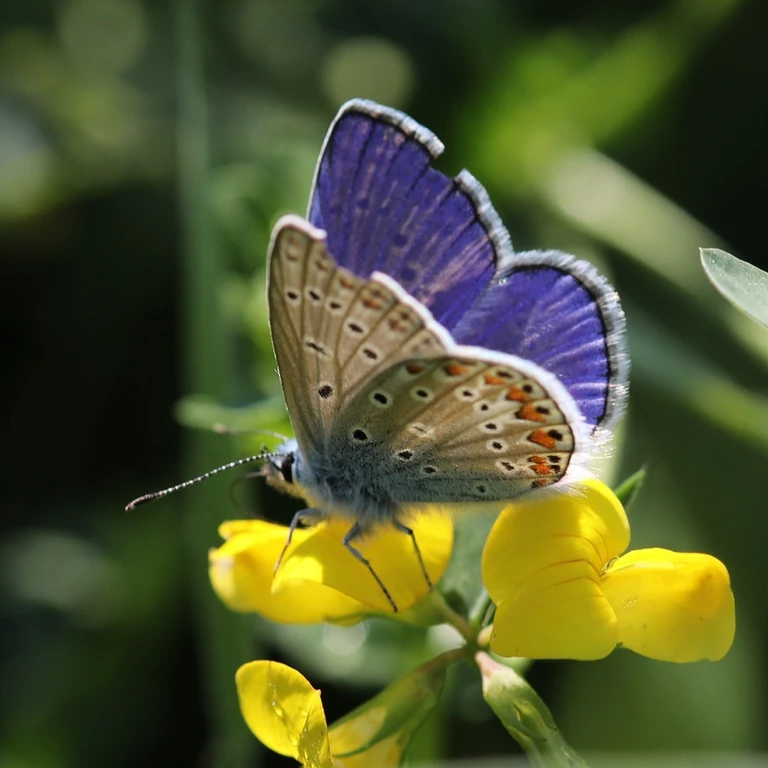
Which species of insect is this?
Polyommatus icarus
